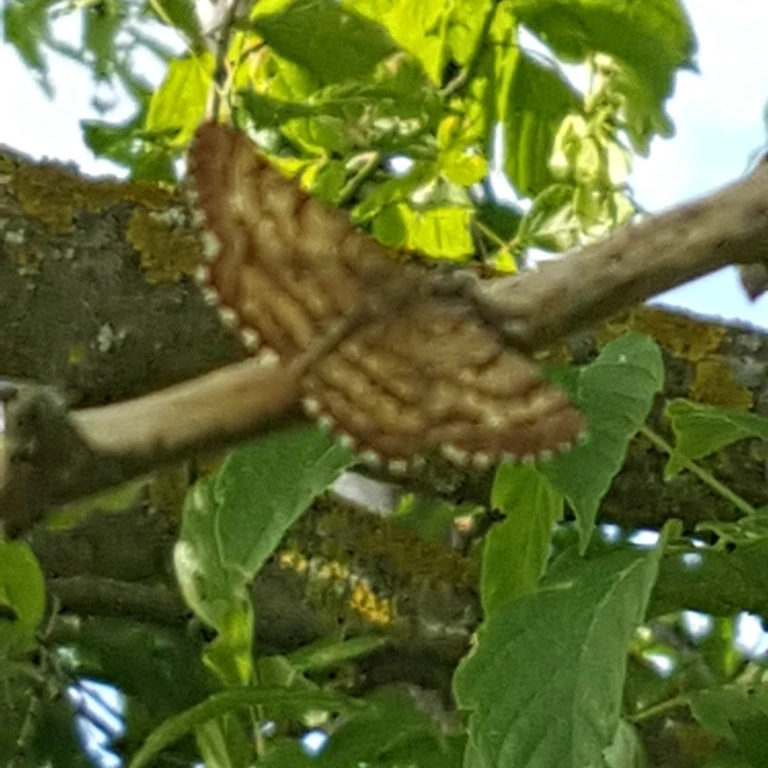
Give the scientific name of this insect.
Ematurga atomaria
